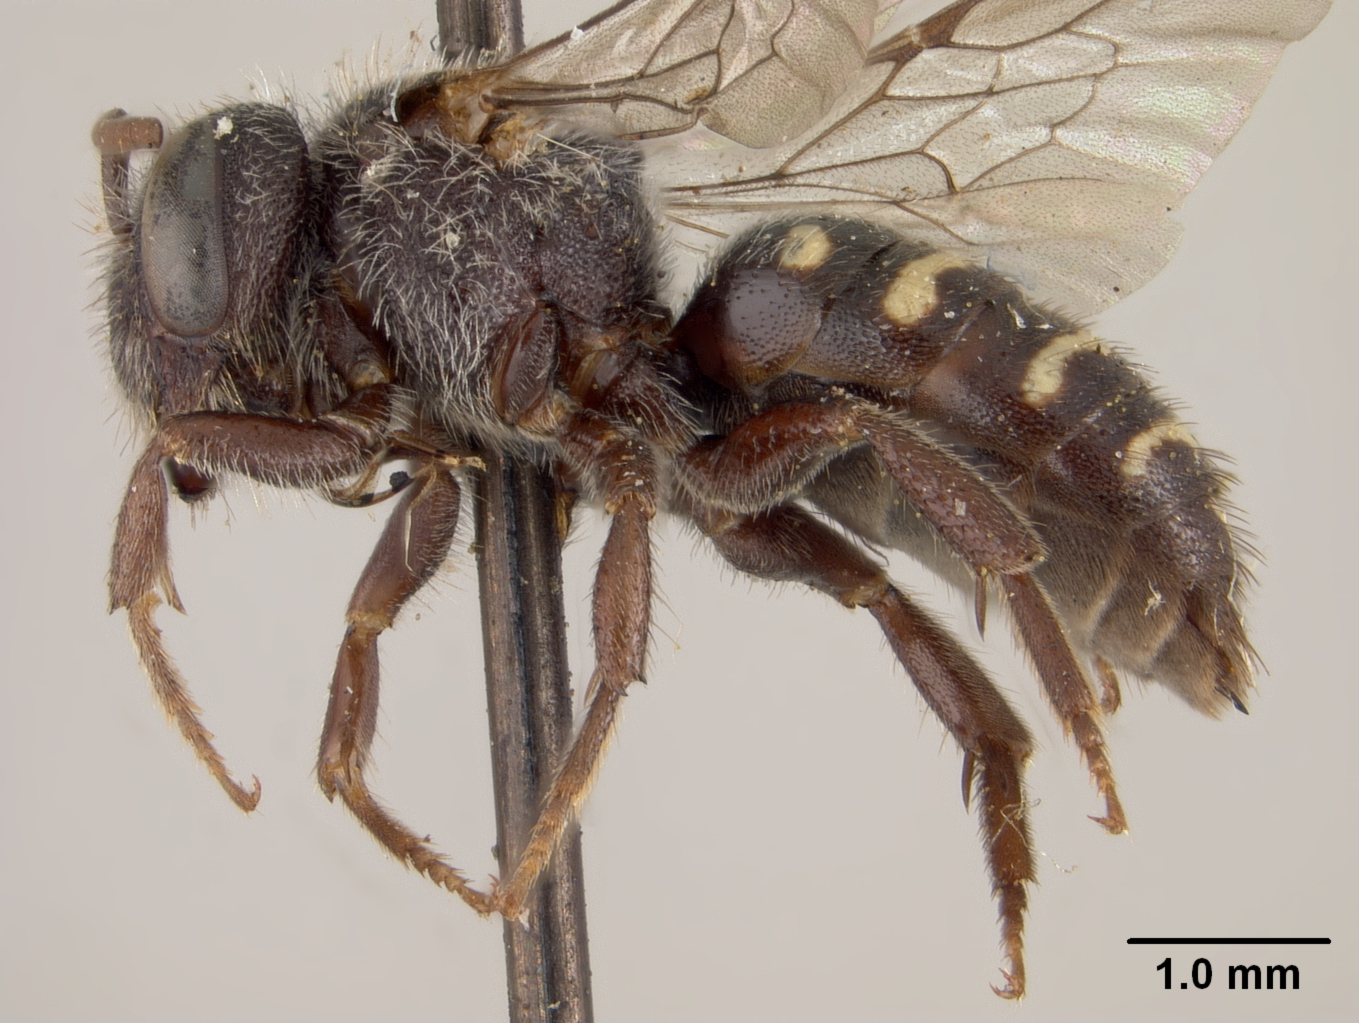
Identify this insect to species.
Stelis michiganensis
